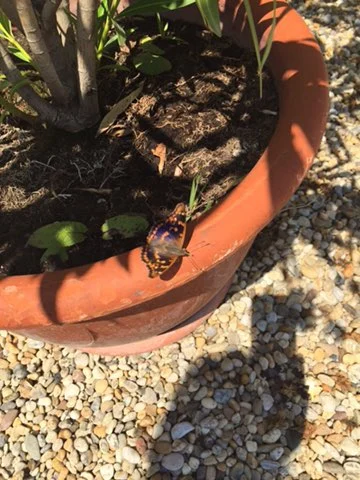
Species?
Apatura ilia
